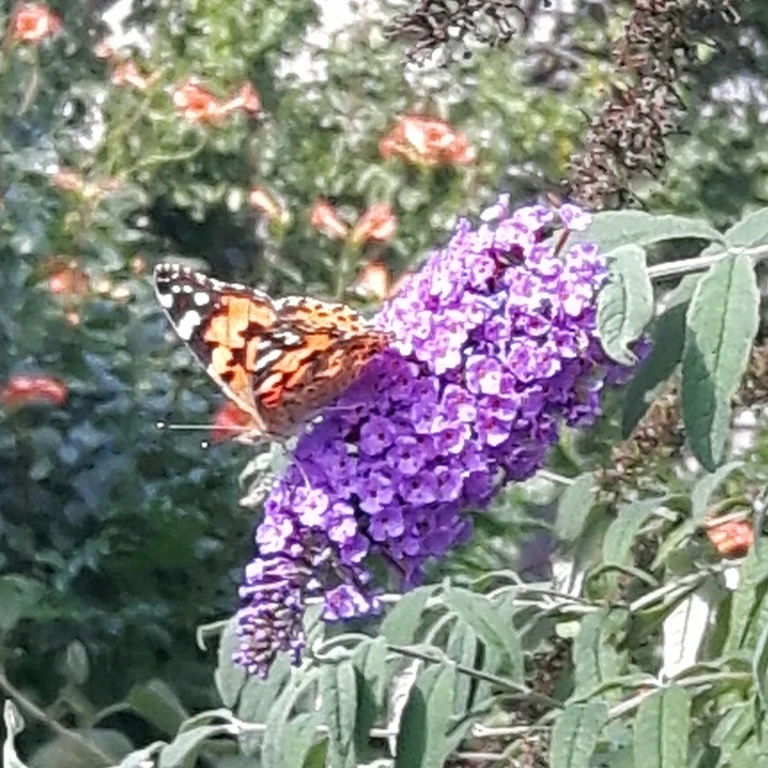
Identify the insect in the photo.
Vanessa cardui
